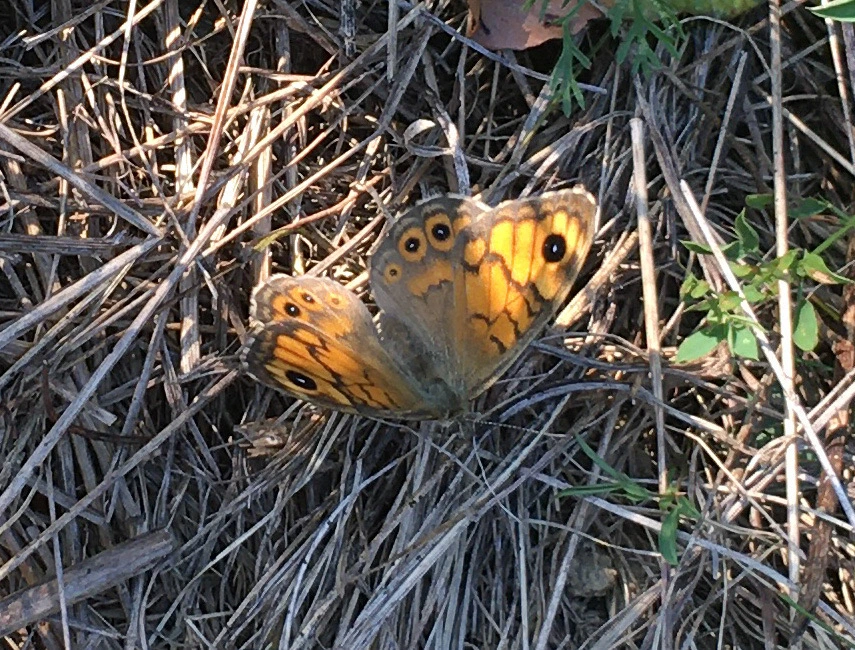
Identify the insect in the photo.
Lasiommata megera (also Pararge megera)
